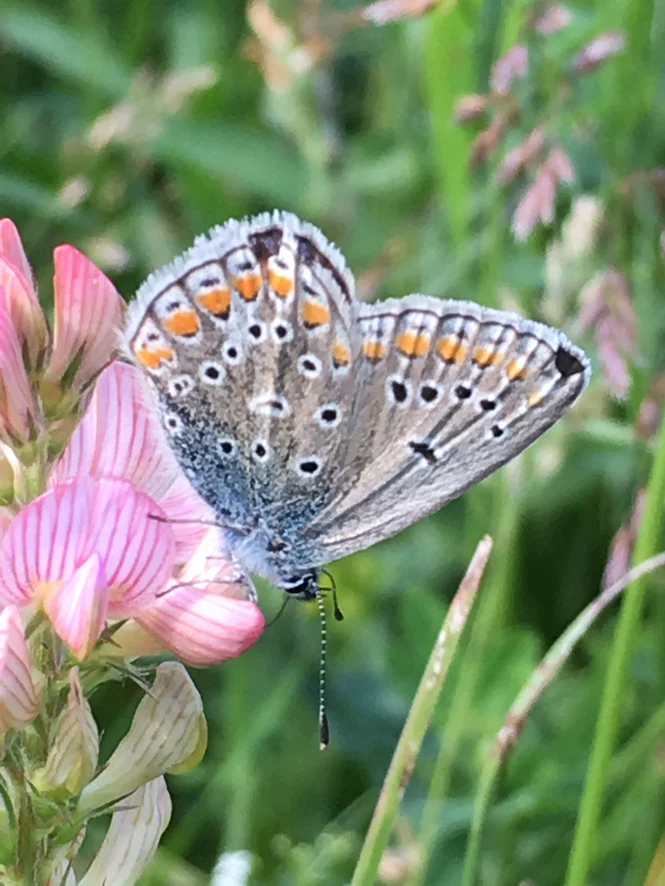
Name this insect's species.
Polyommatus thersites
